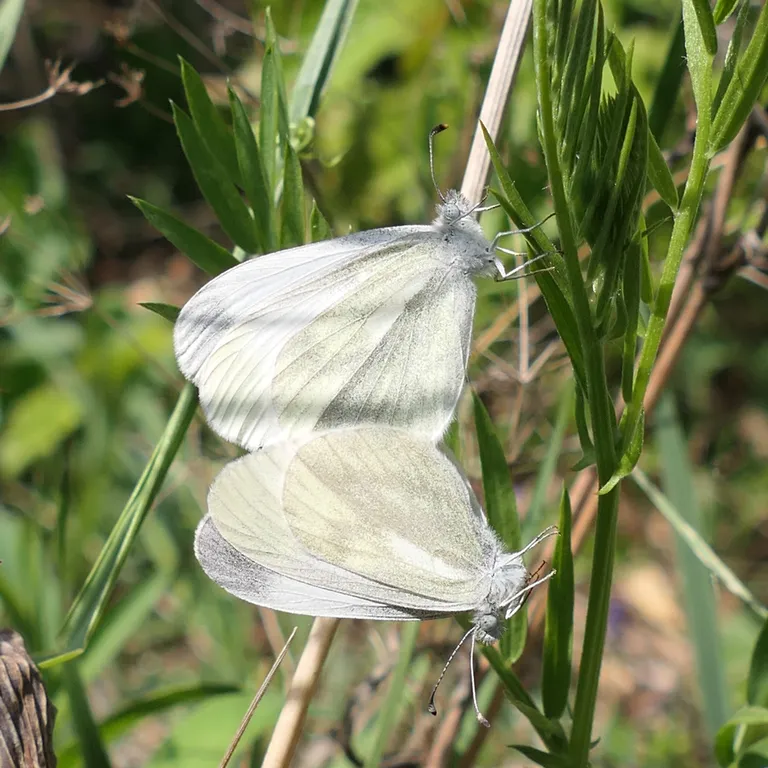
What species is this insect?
Leptidea sinapis/juvernica
